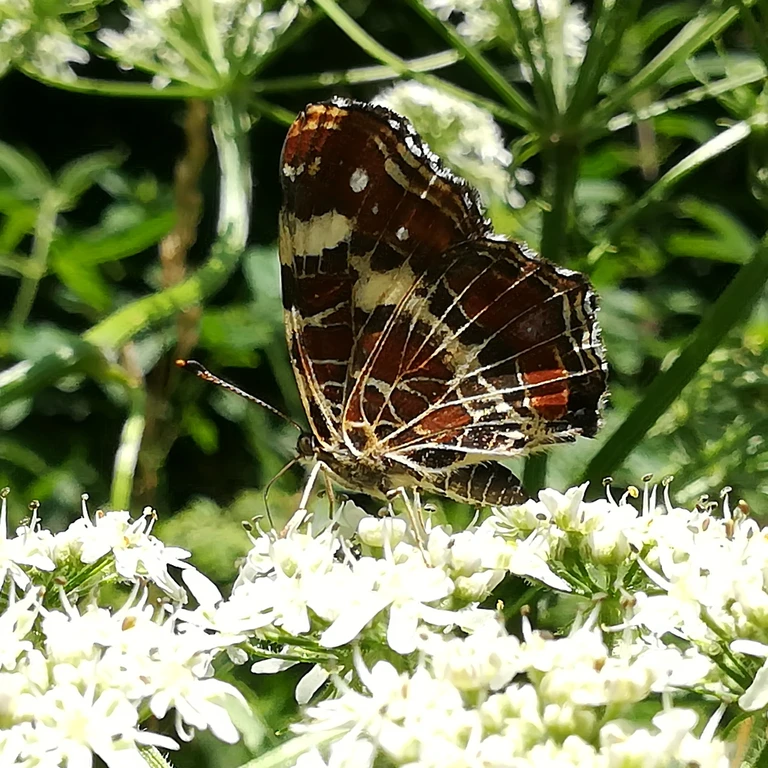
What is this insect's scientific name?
Araschnia levana
